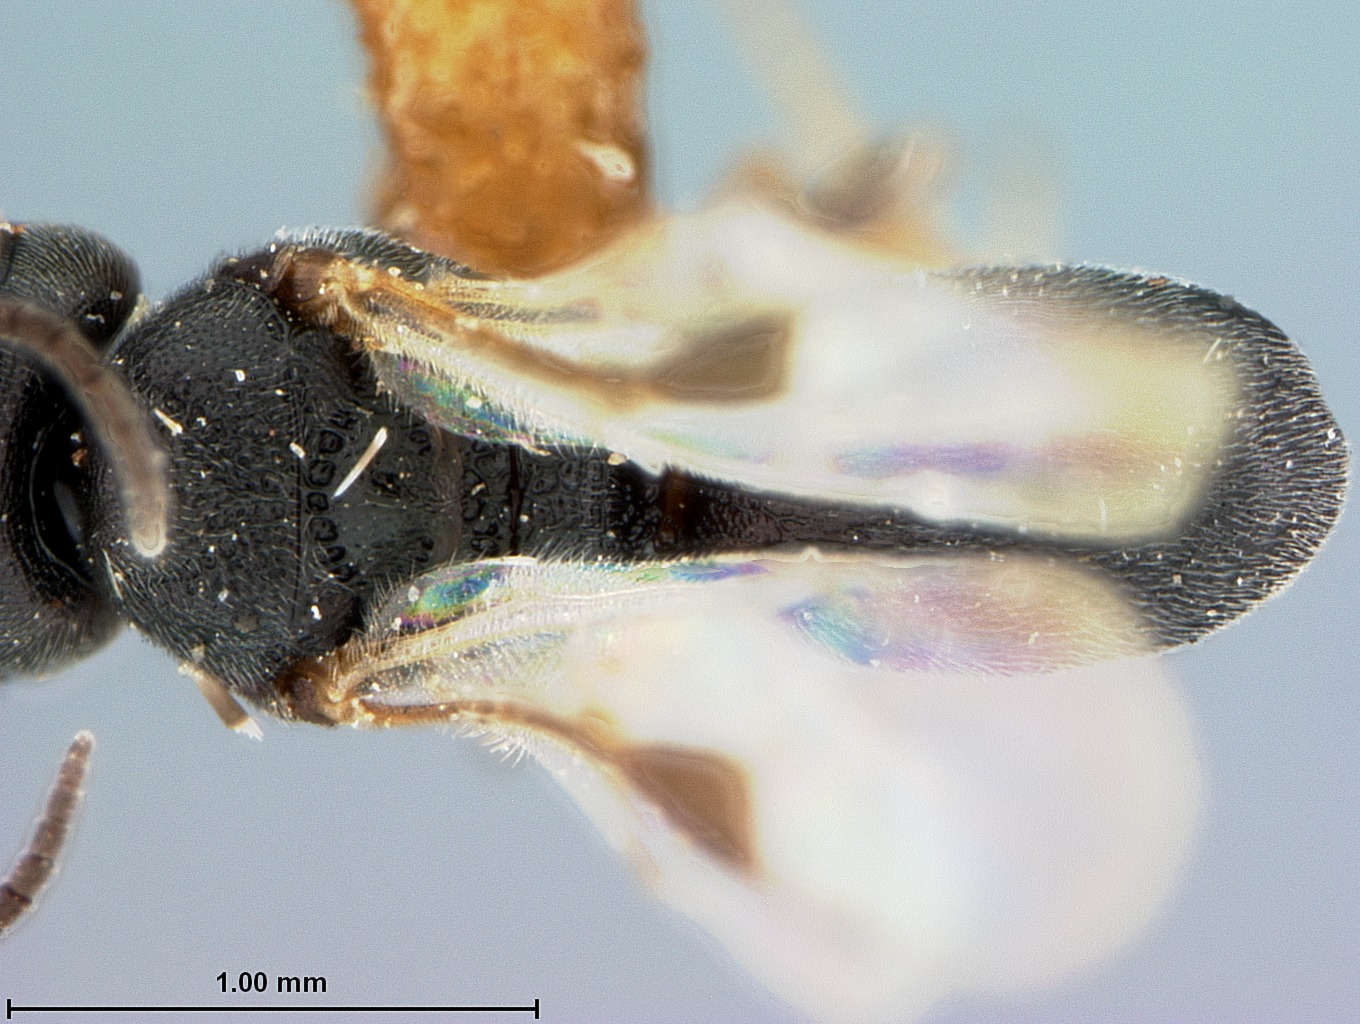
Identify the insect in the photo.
Chelonus hyalinus
